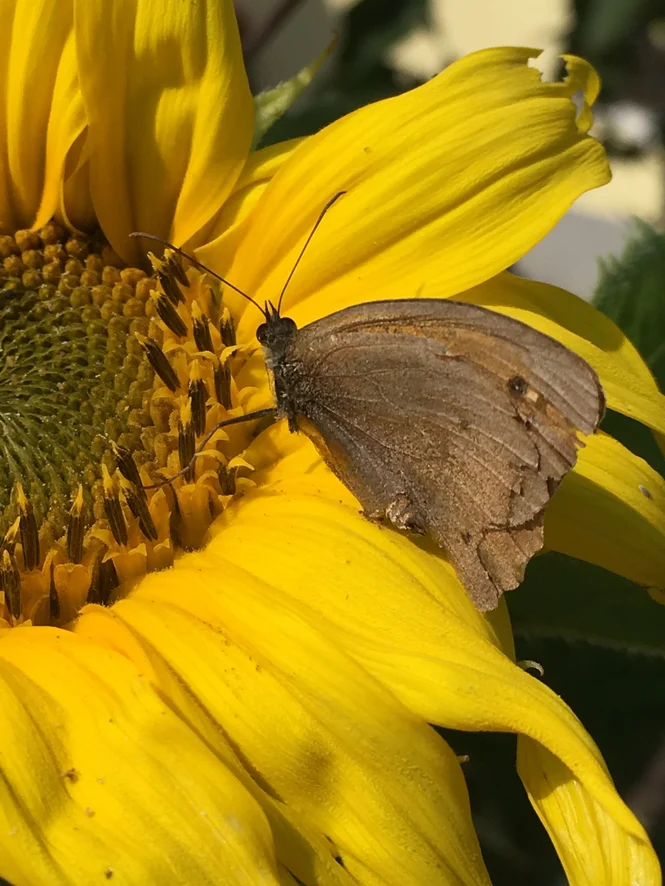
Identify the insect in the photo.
Maniola jurtina
